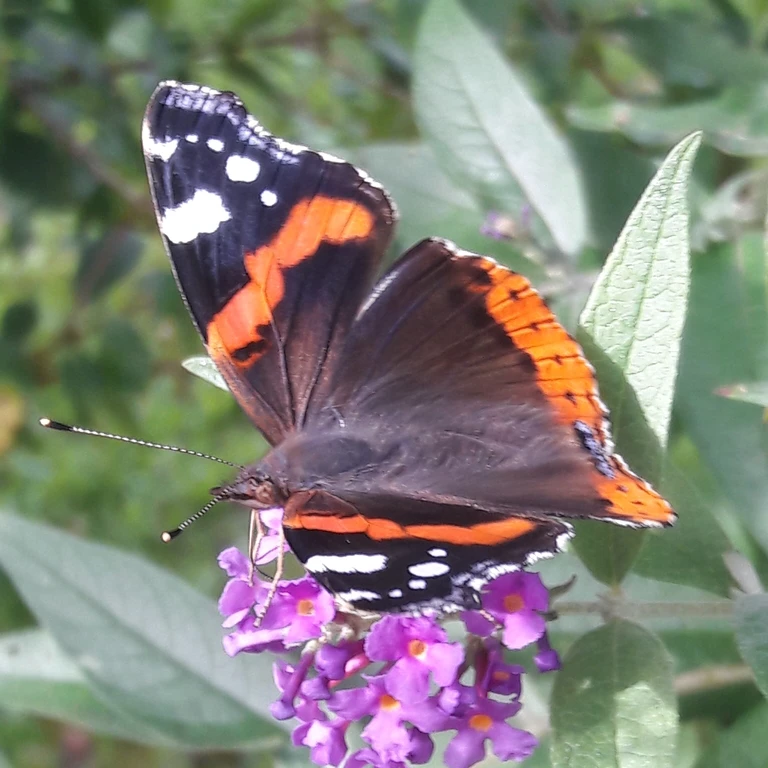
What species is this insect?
Vanessa atalanta
